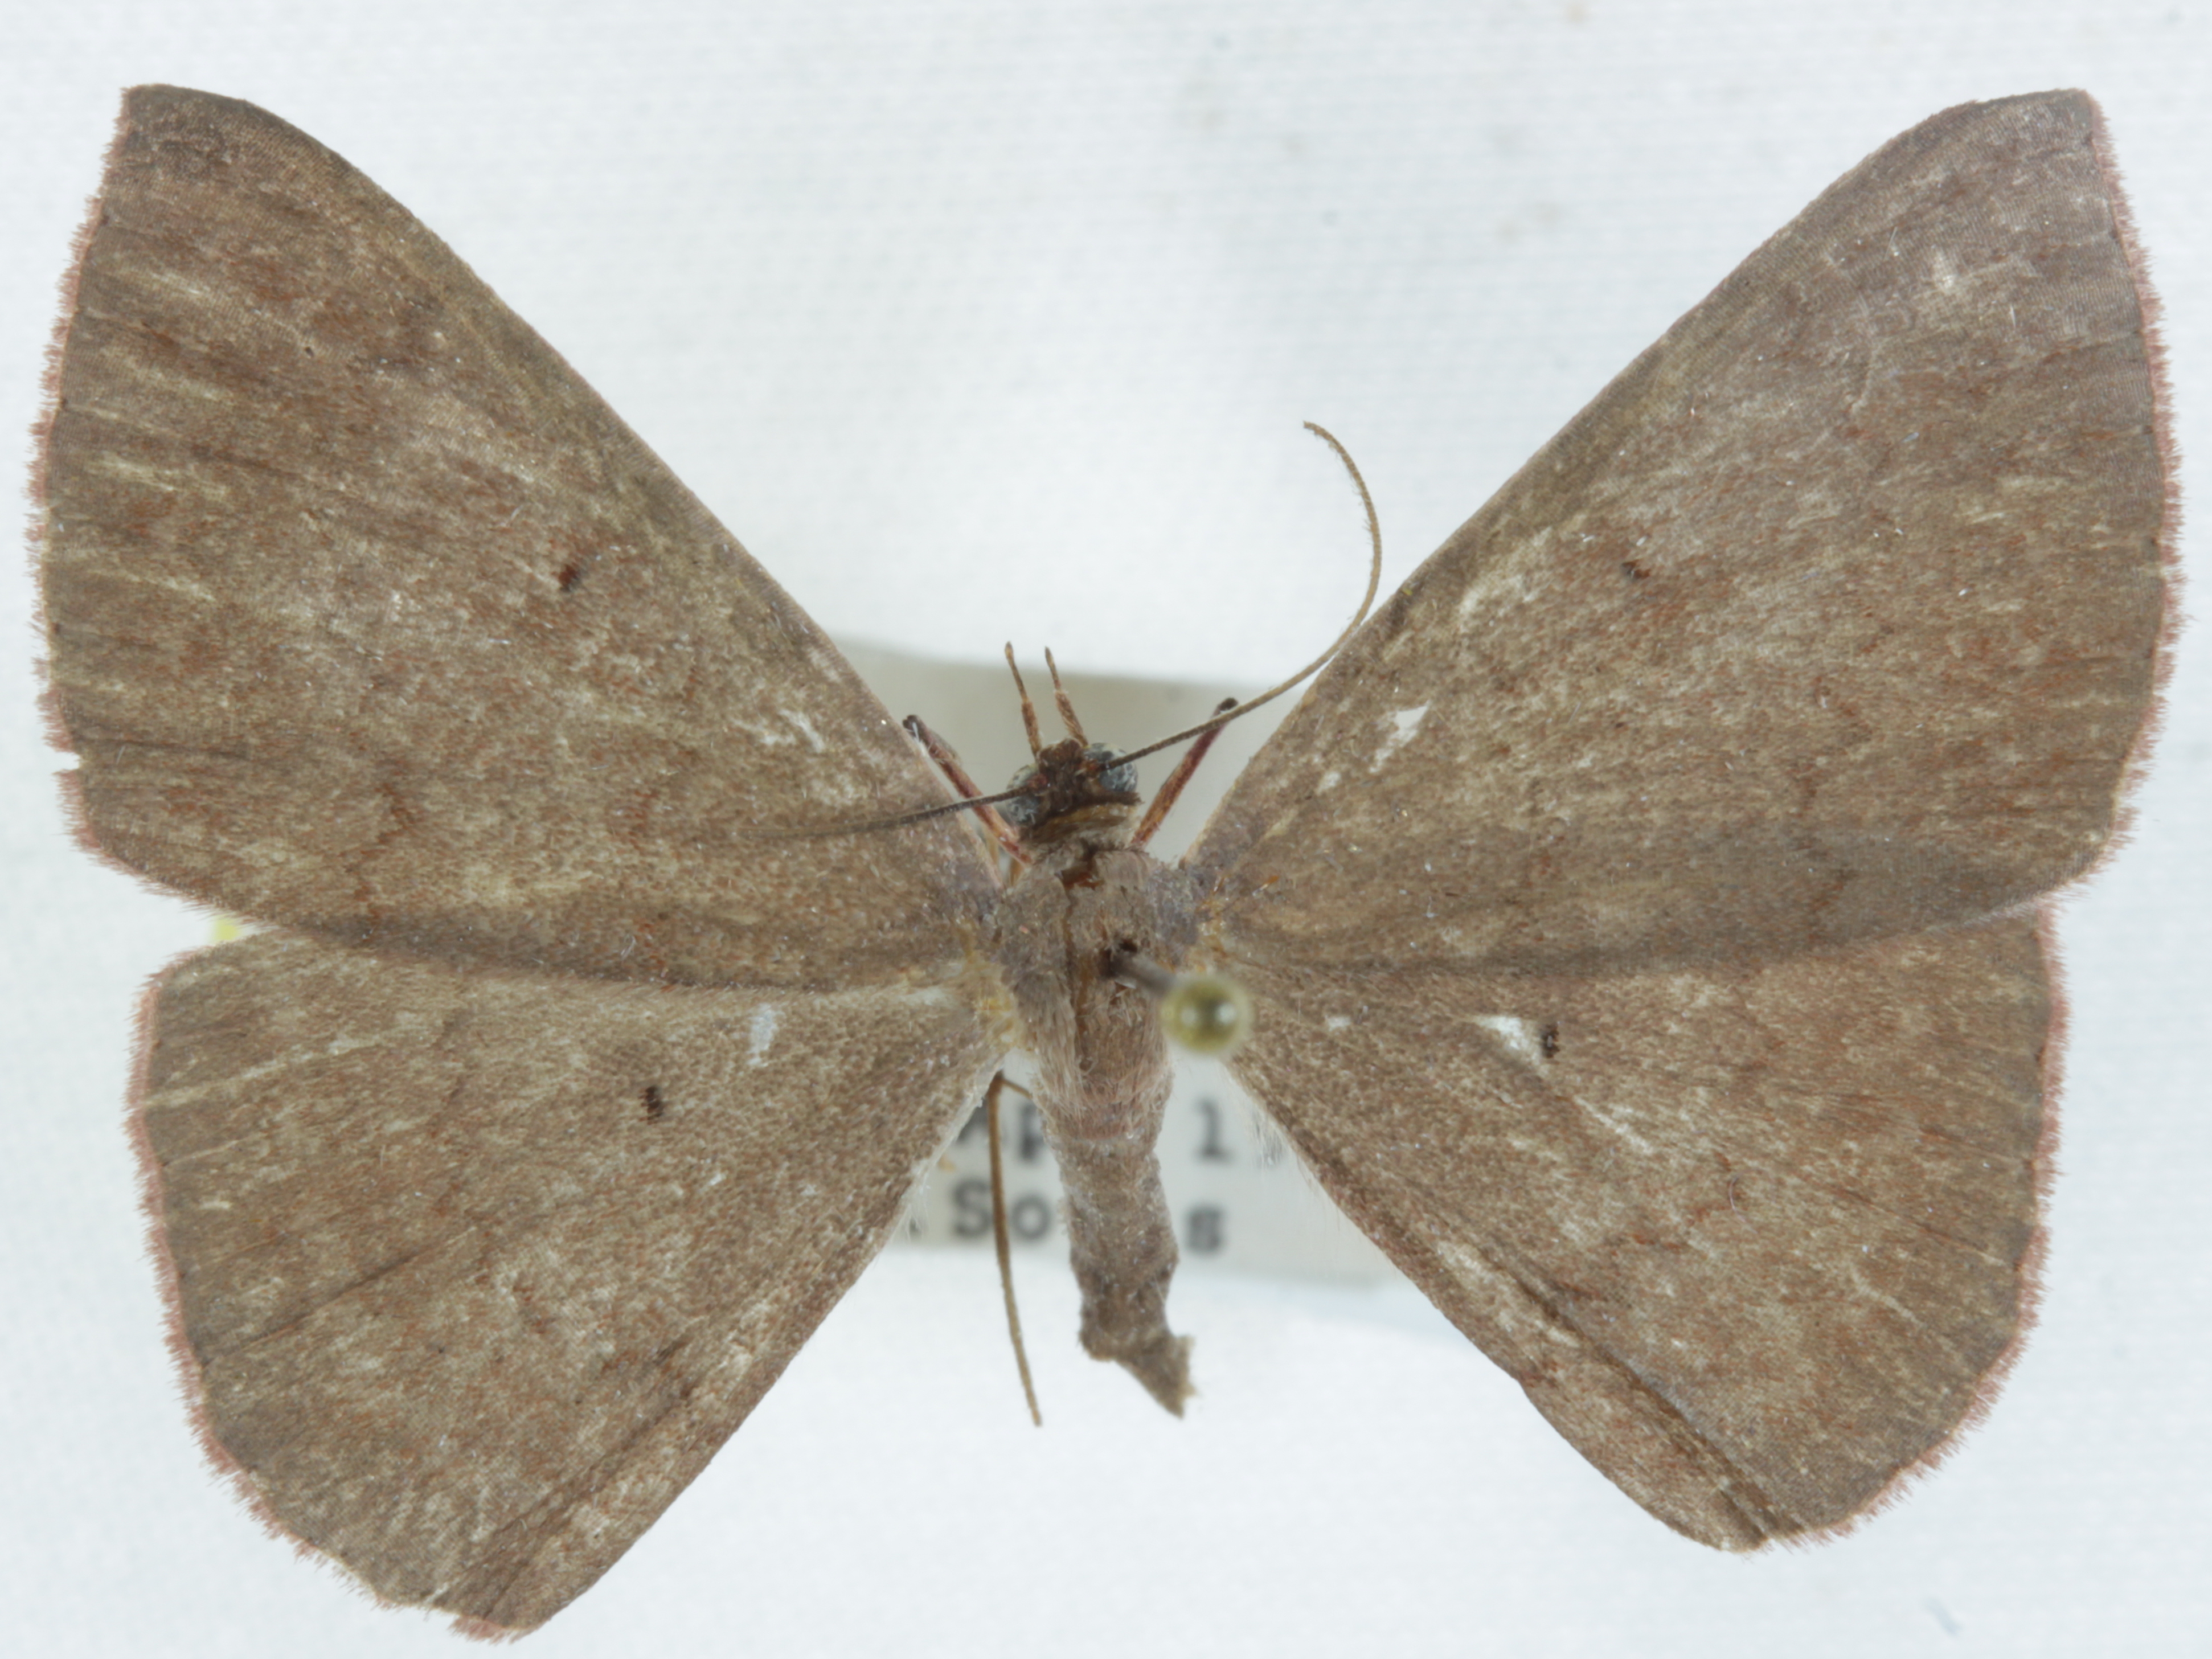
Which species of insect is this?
Entogonia cuprearia
